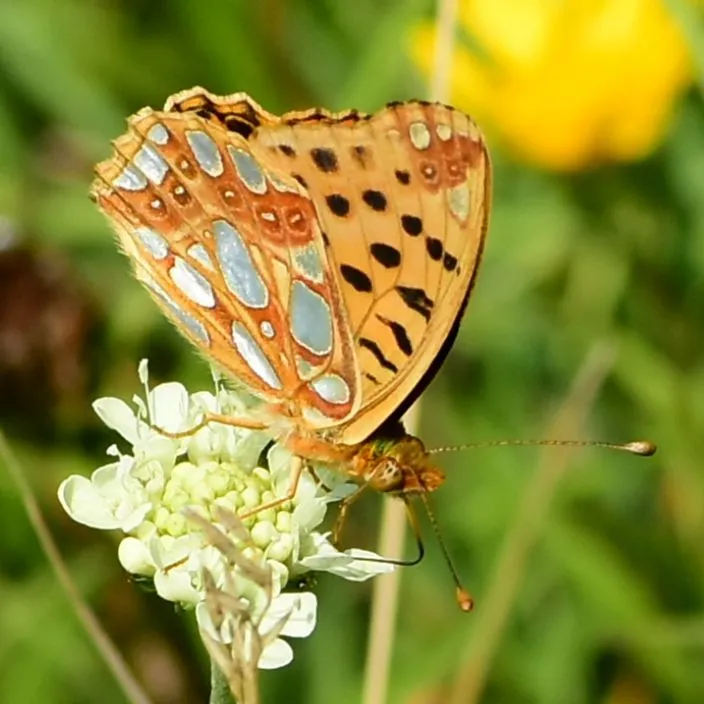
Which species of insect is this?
Issoria lathonia
